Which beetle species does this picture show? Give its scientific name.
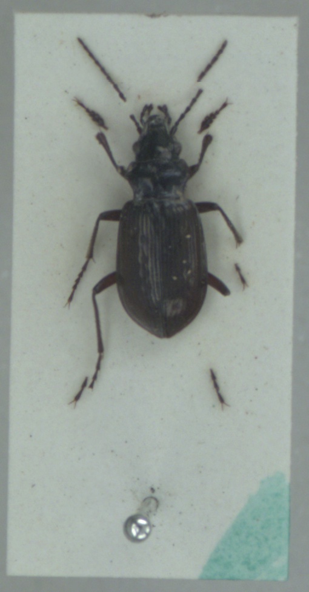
Pelophila borealis
